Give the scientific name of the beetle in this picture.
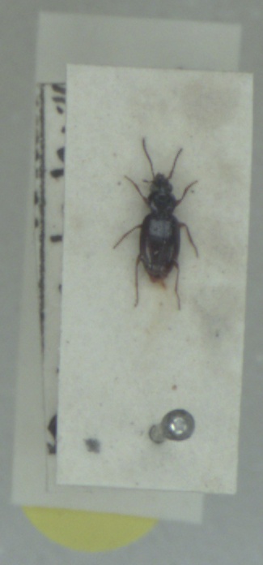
Bembidion clarkei
